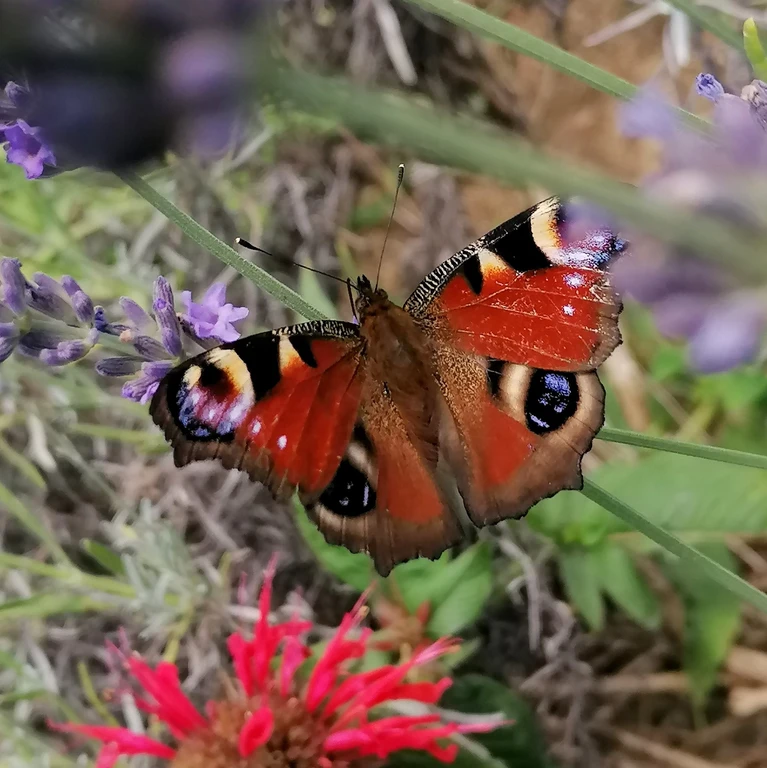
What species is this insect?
Aglais io
